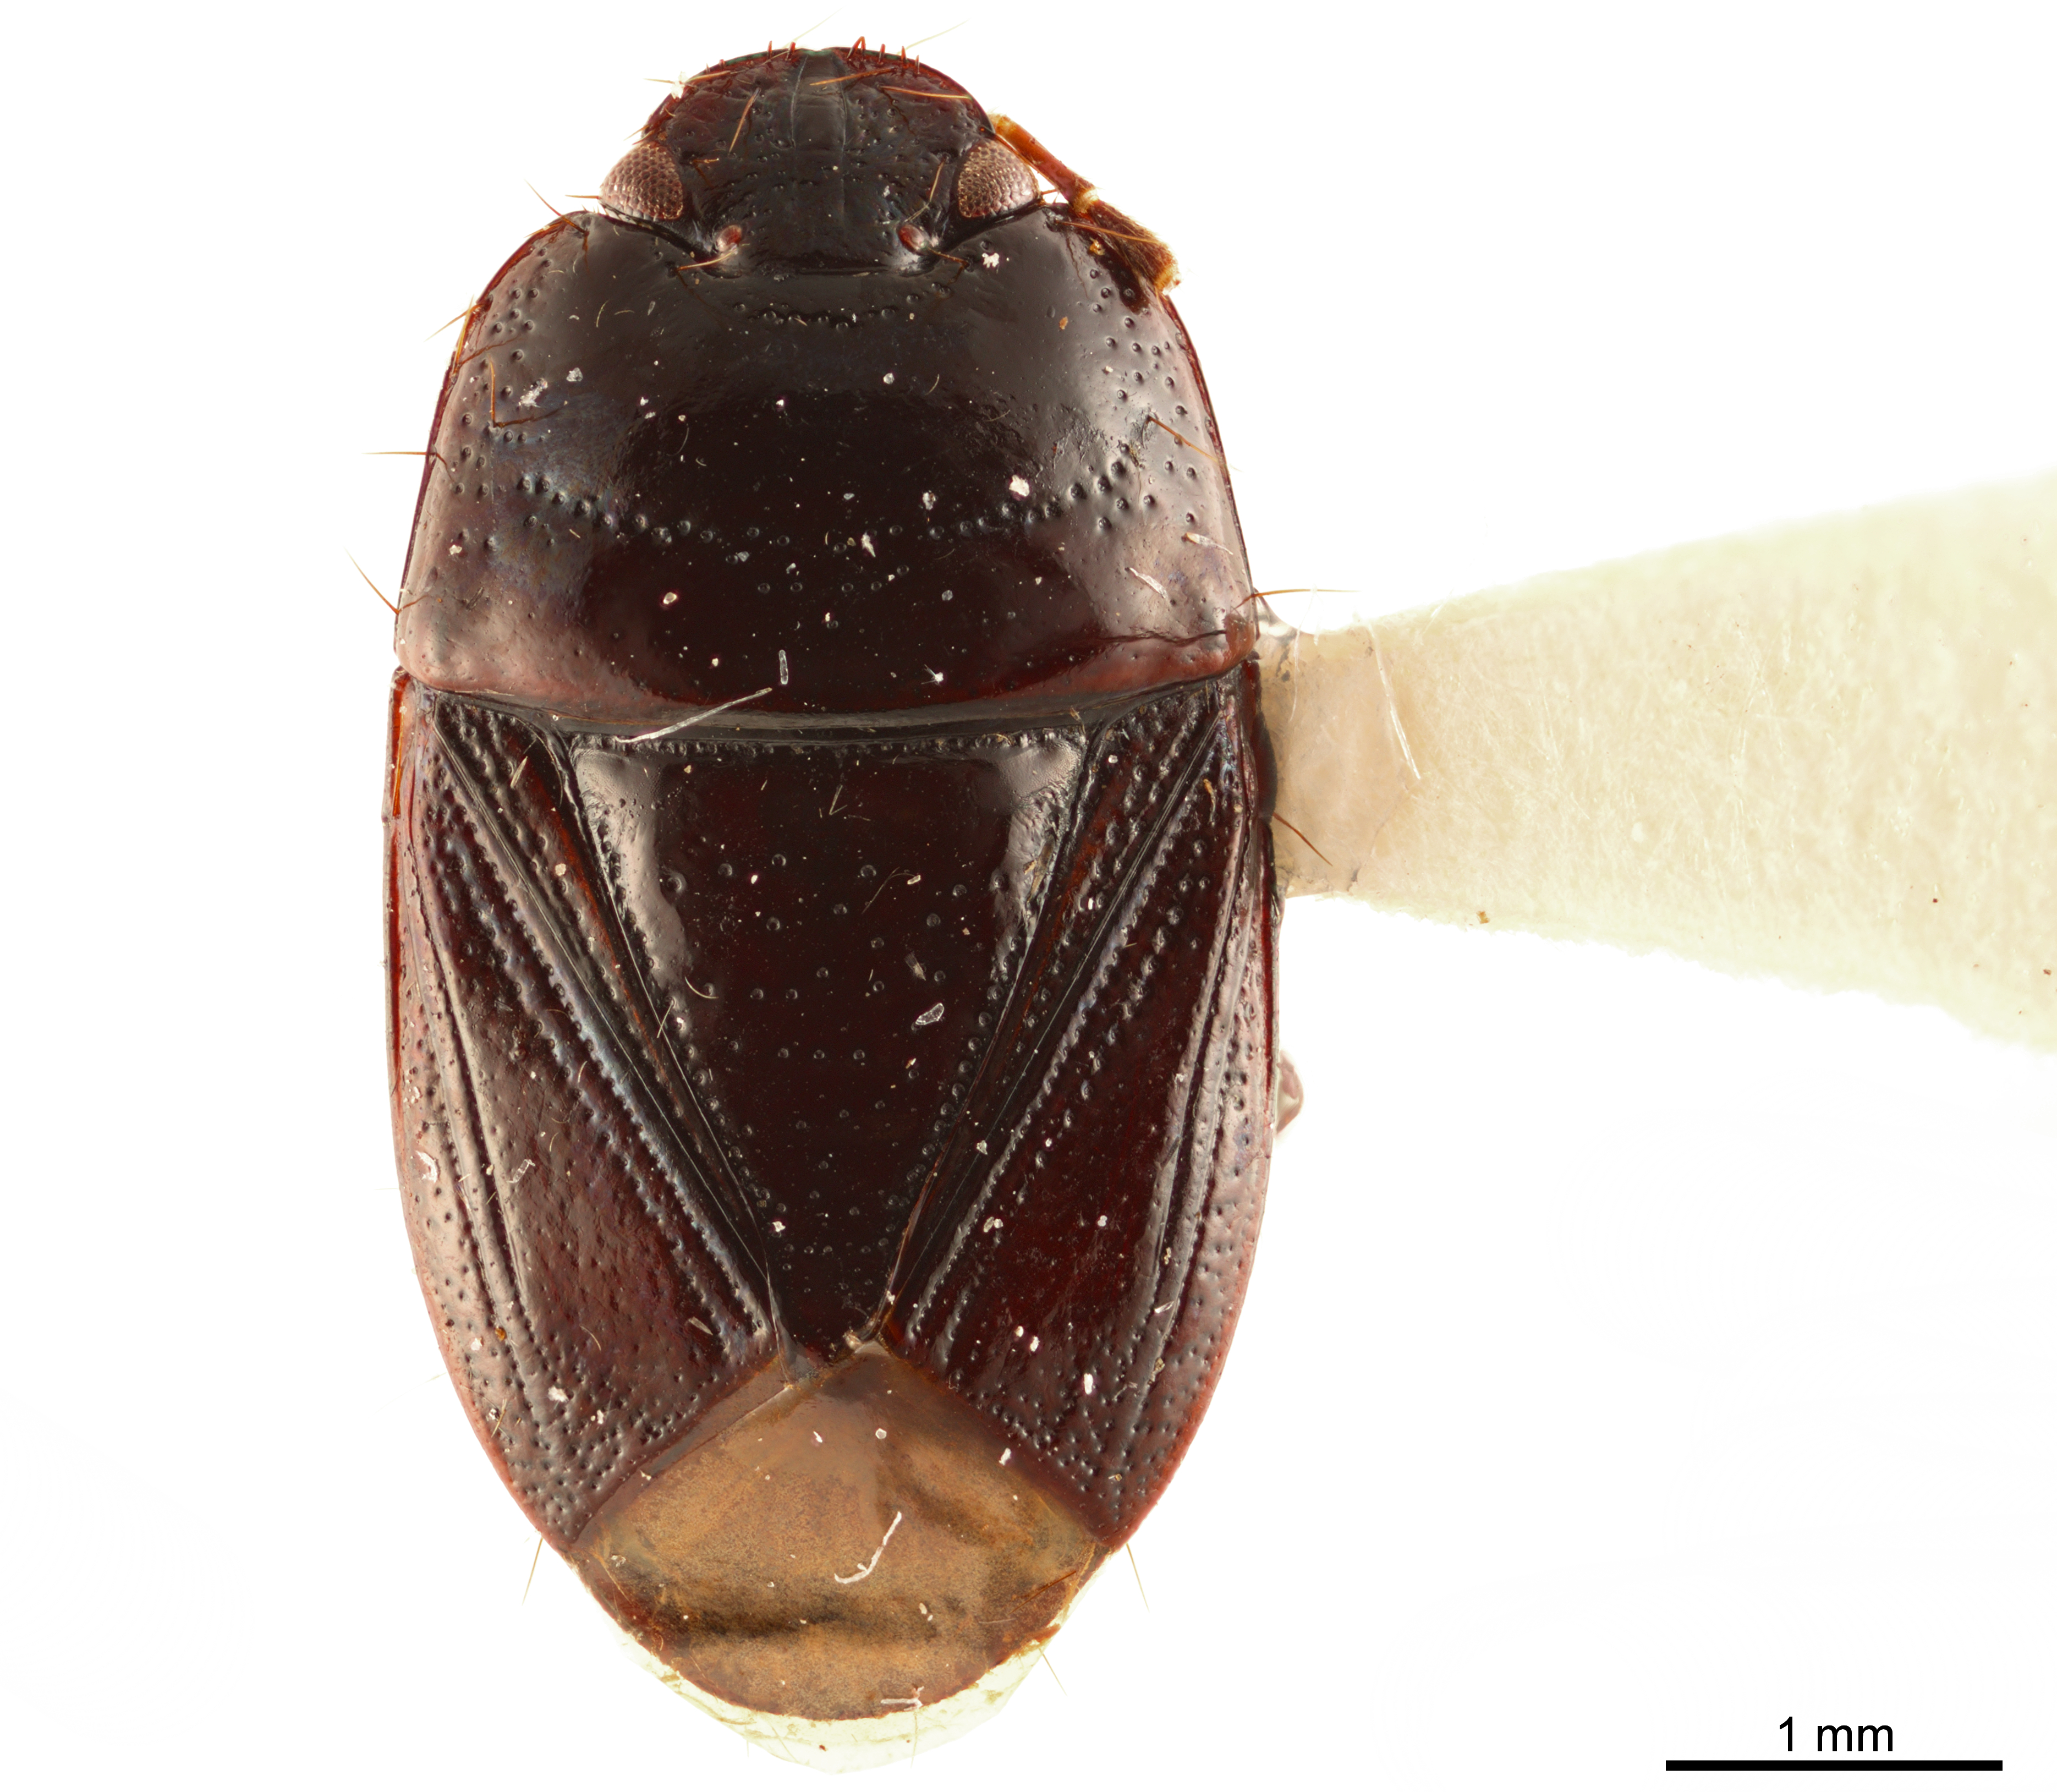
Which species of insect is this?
Tominotus unisetosus
